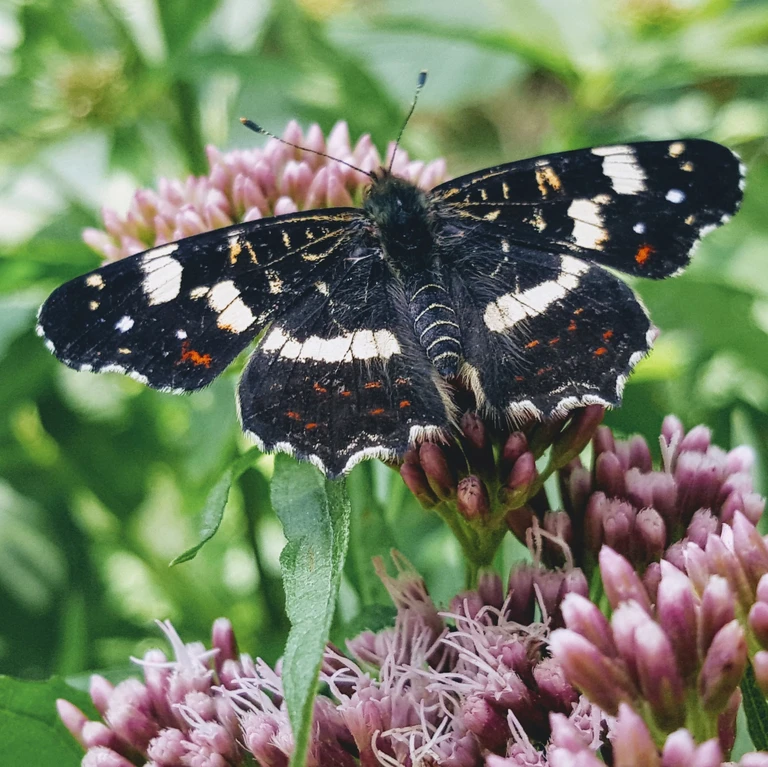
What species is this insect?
Araschnia levana
